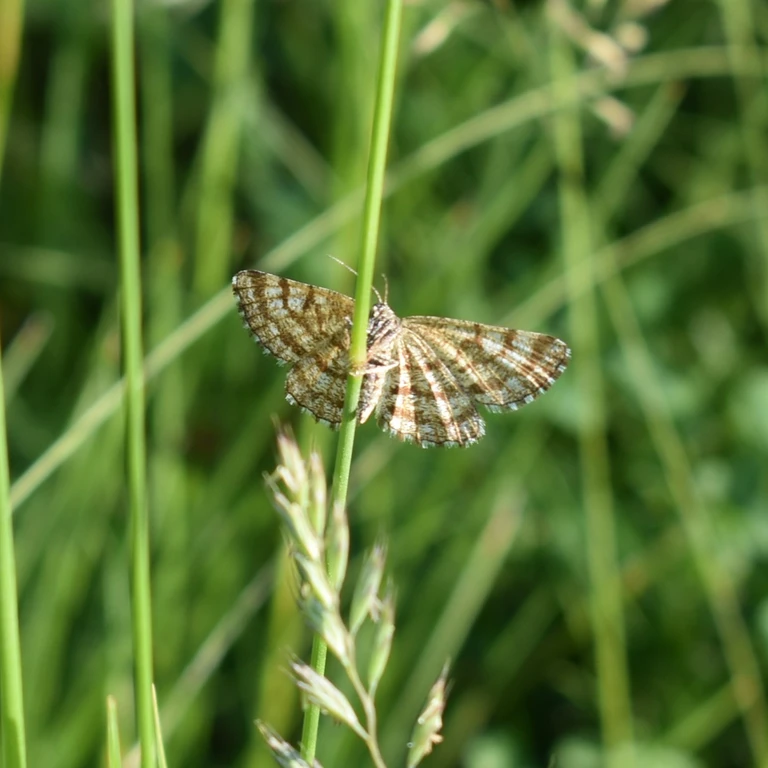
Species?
Ematurga atomaria
